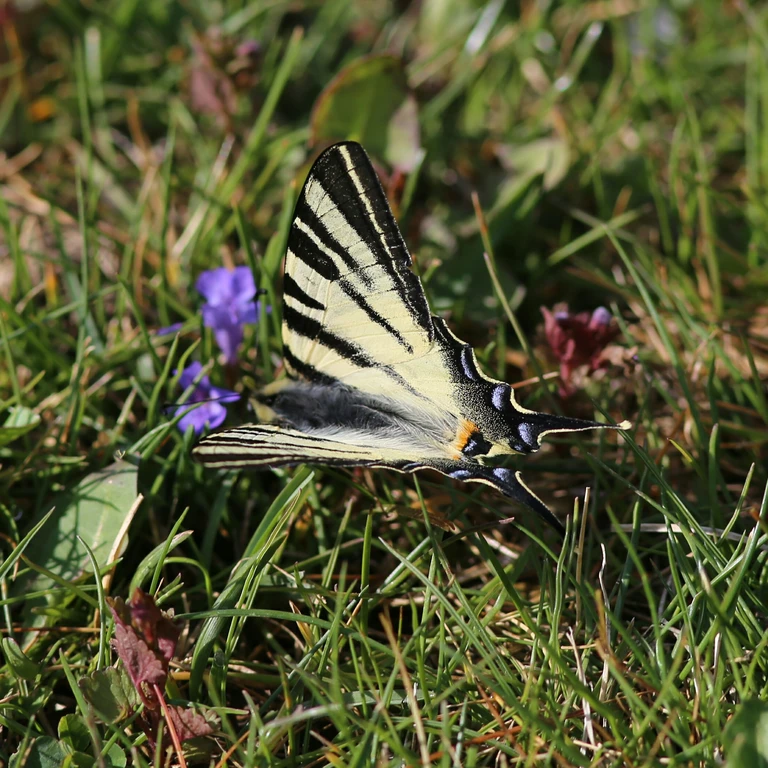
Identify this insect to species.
Iphiclides podalirius
